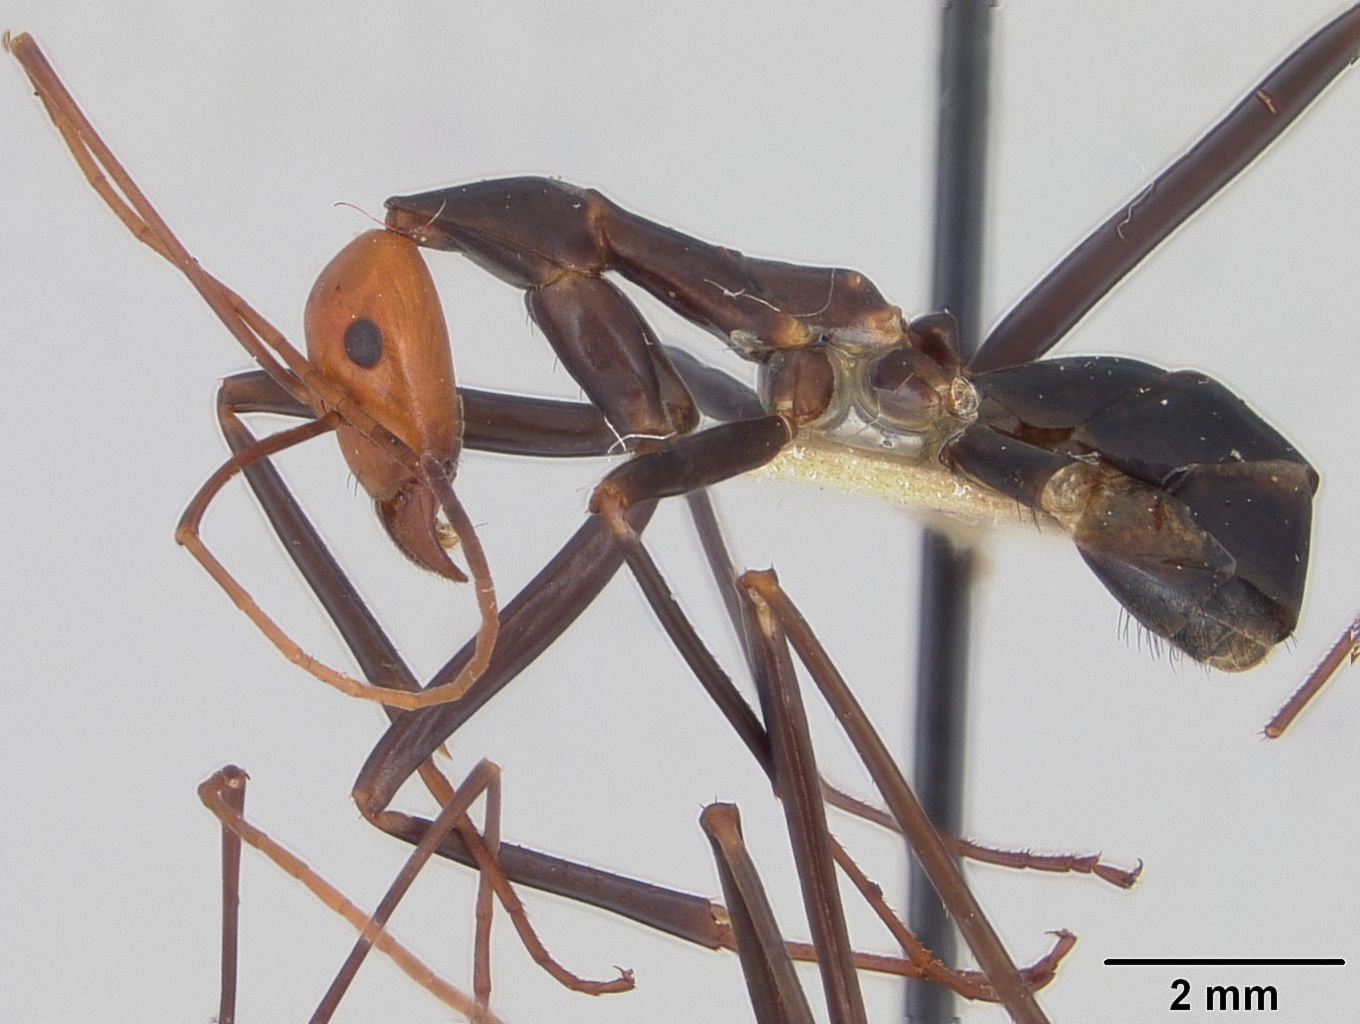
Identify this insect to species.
Leptomyrmex erythrocephalus
